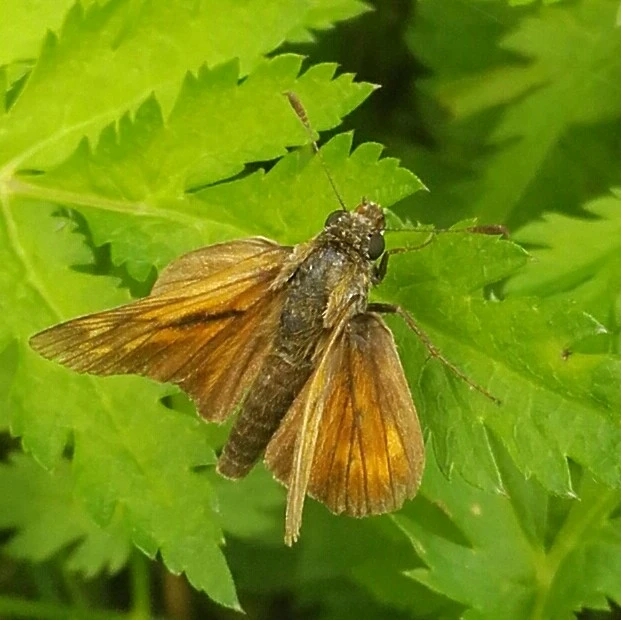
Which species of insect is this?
Ochlodes sylvanus (also Ochlodes venata)
